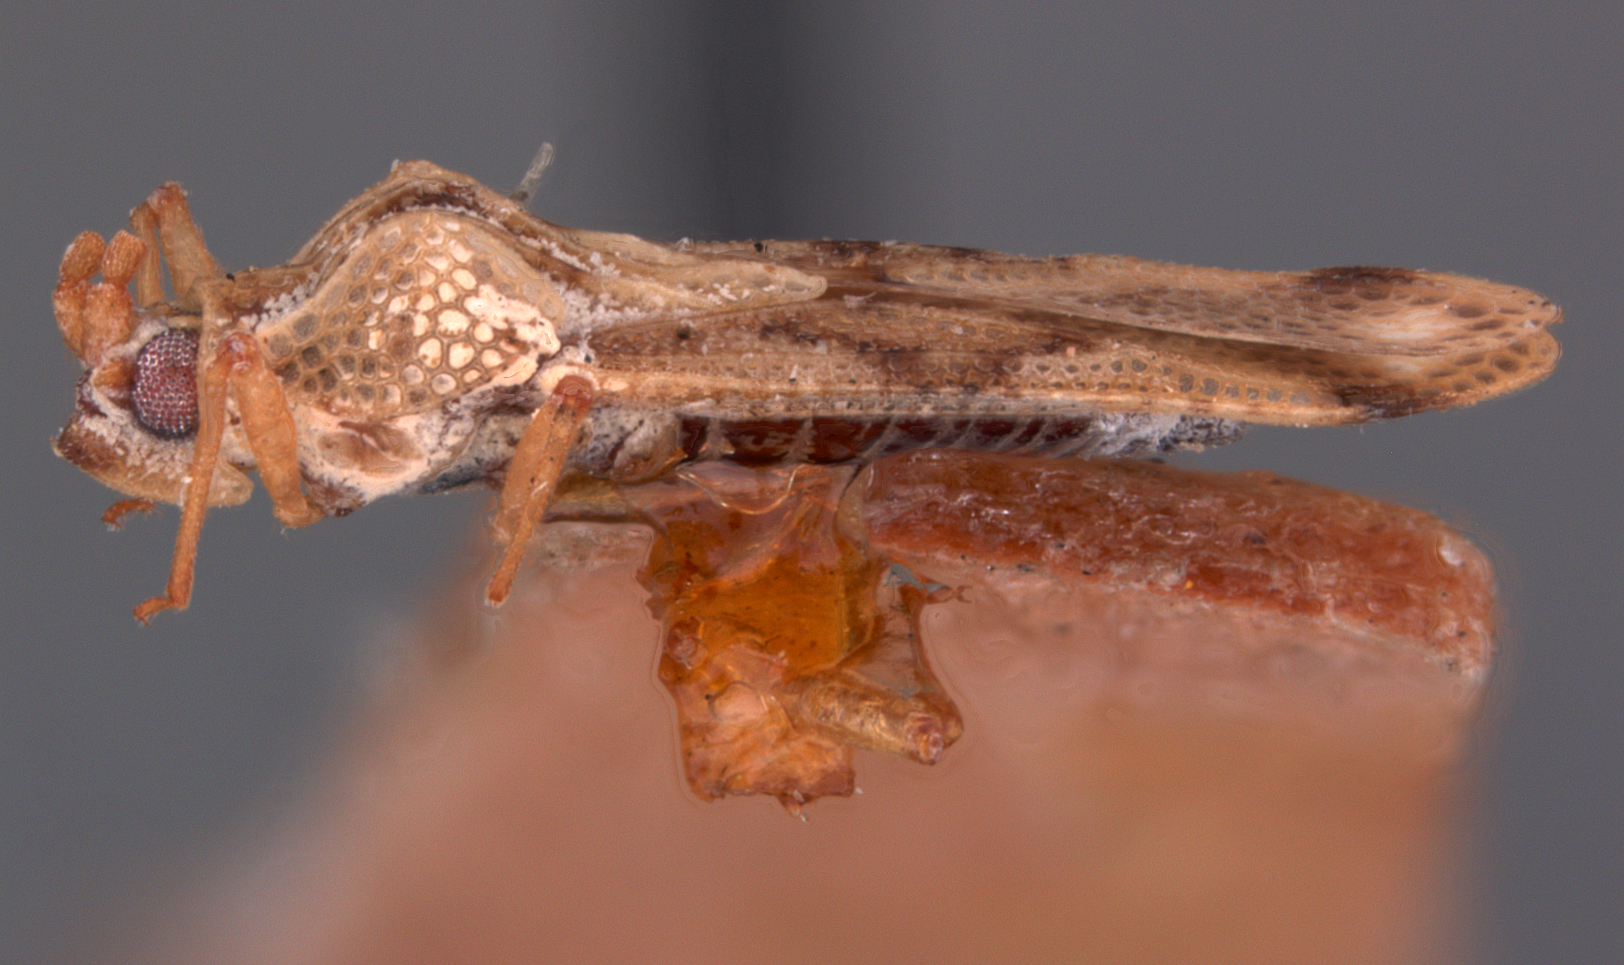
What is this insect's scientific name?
Cysteochila visenda
